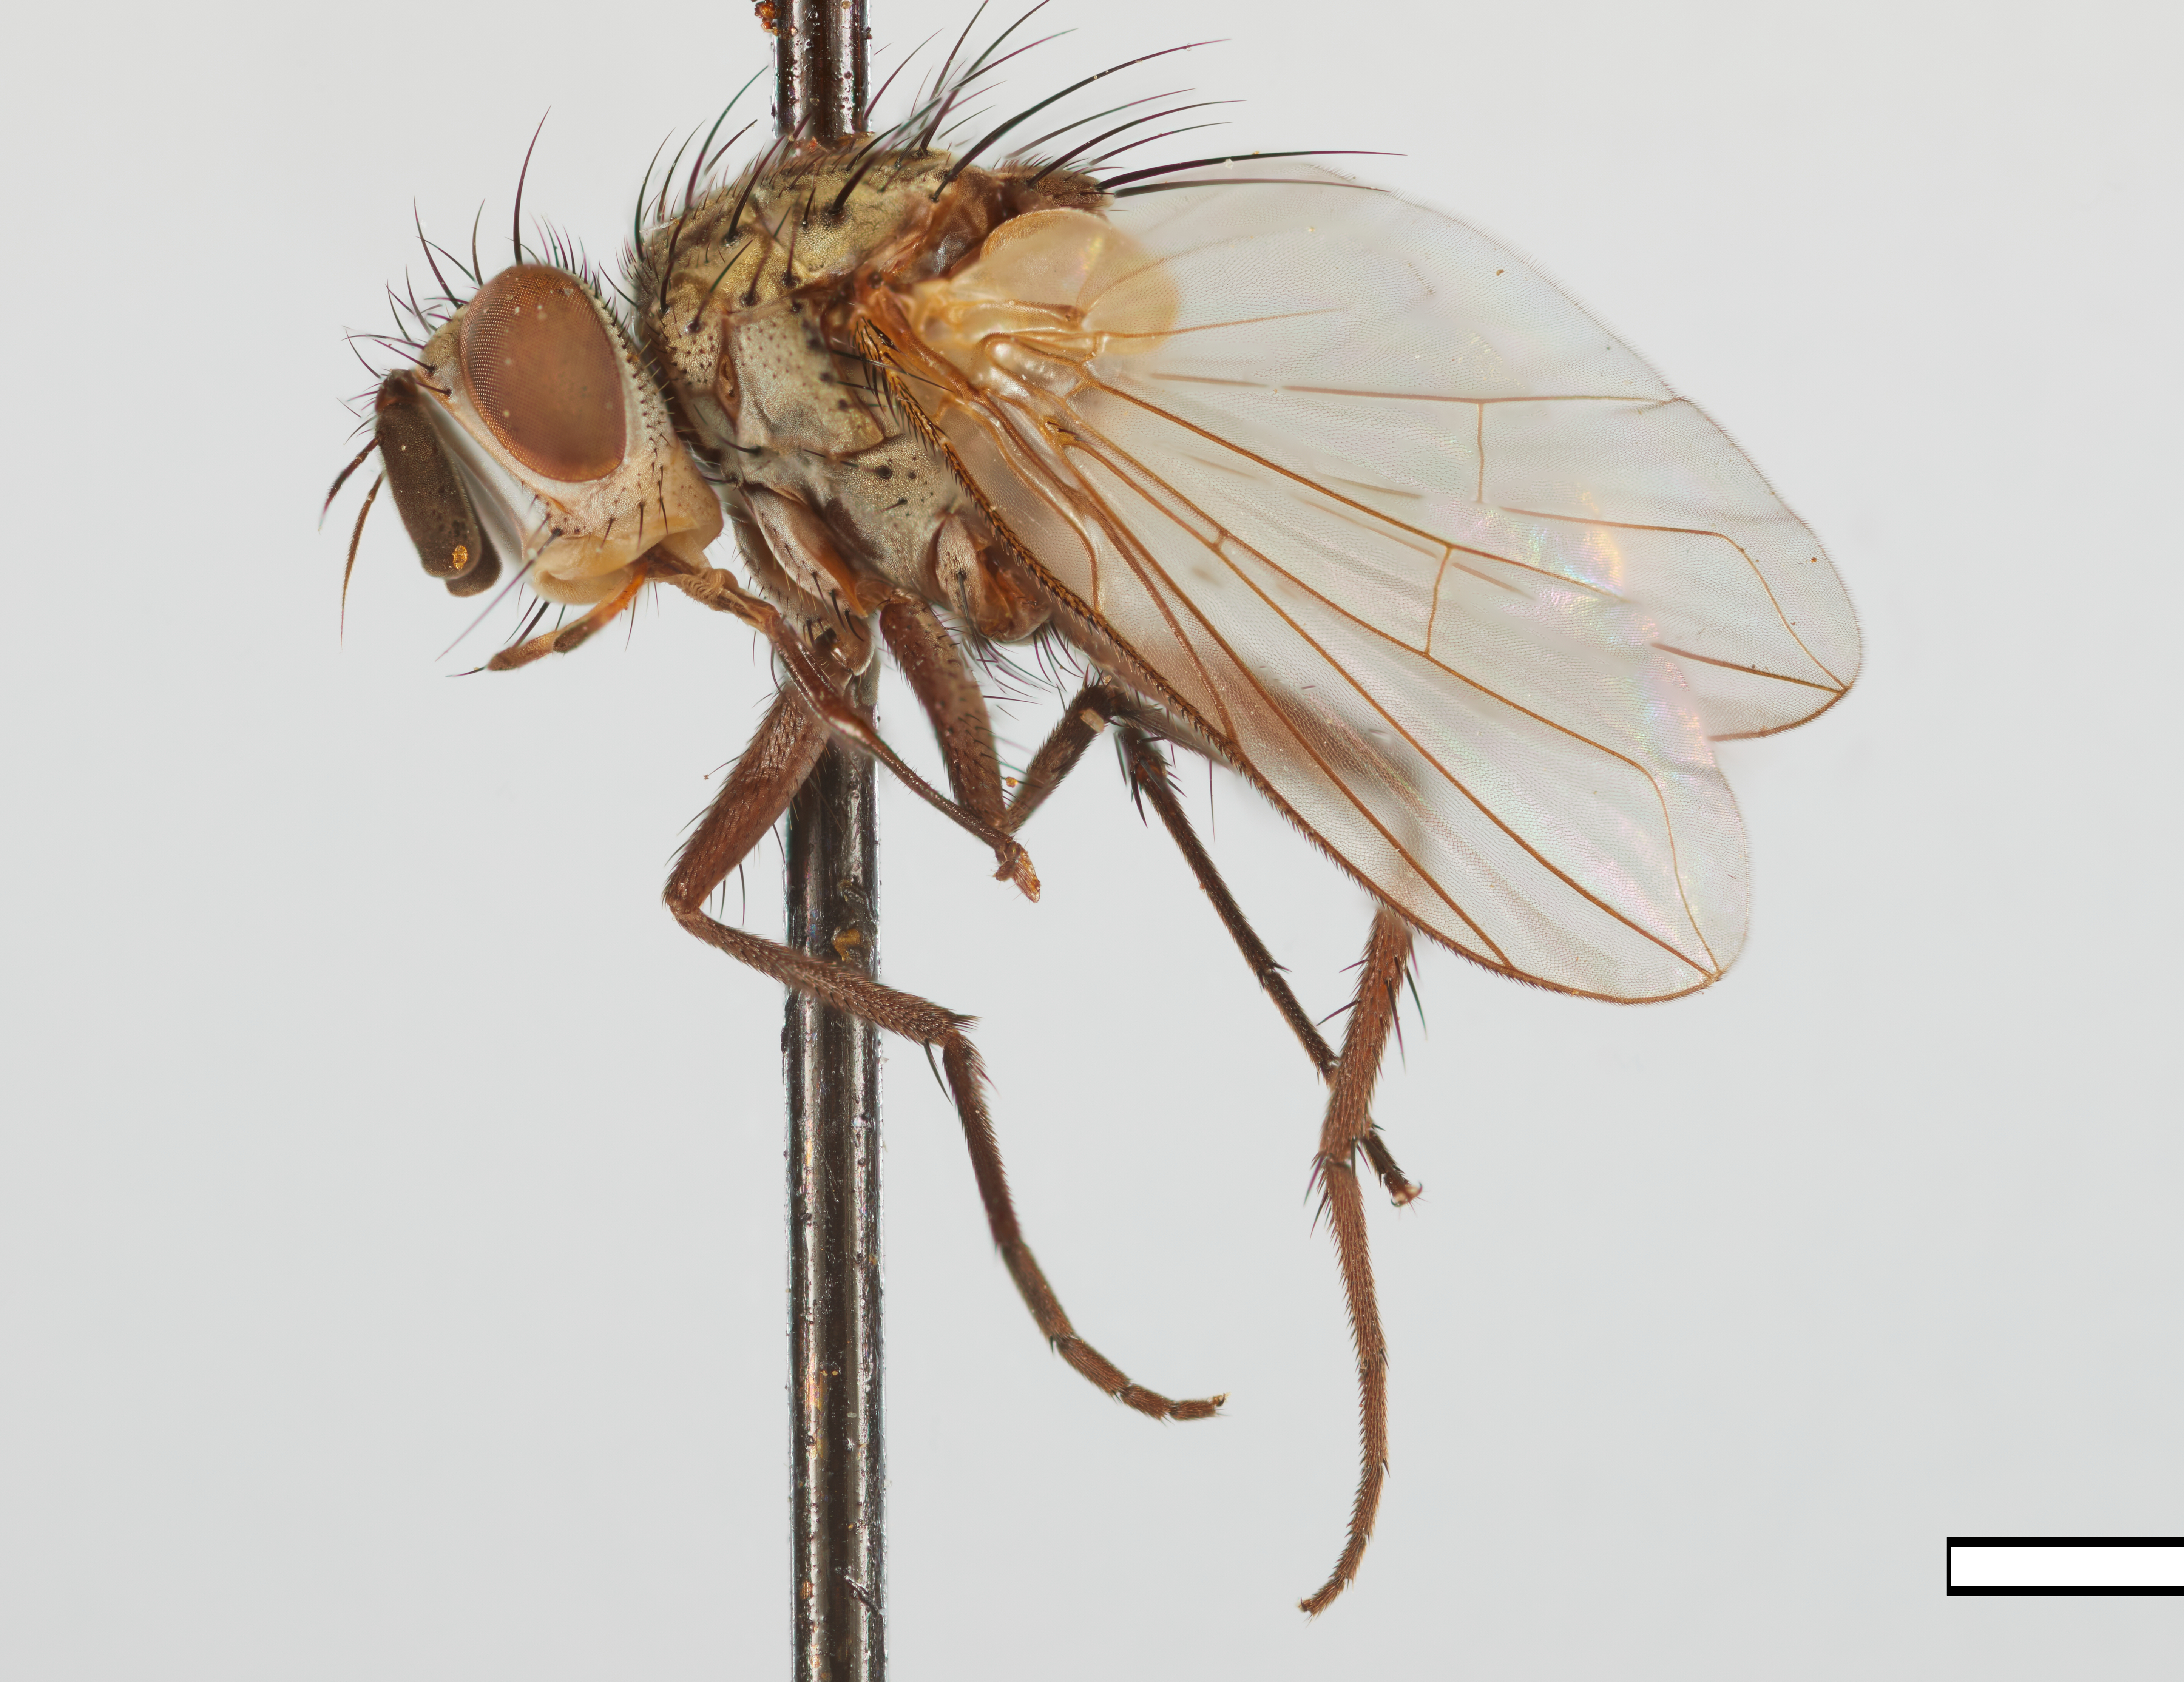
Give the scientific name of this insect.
Siphoactia charapensis
